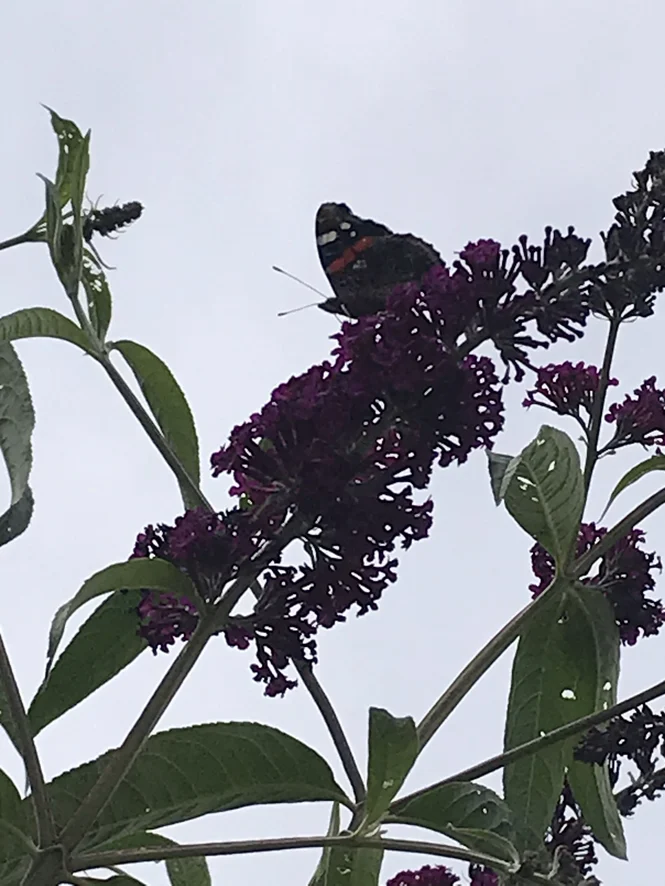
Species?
Vanessa atalanta
